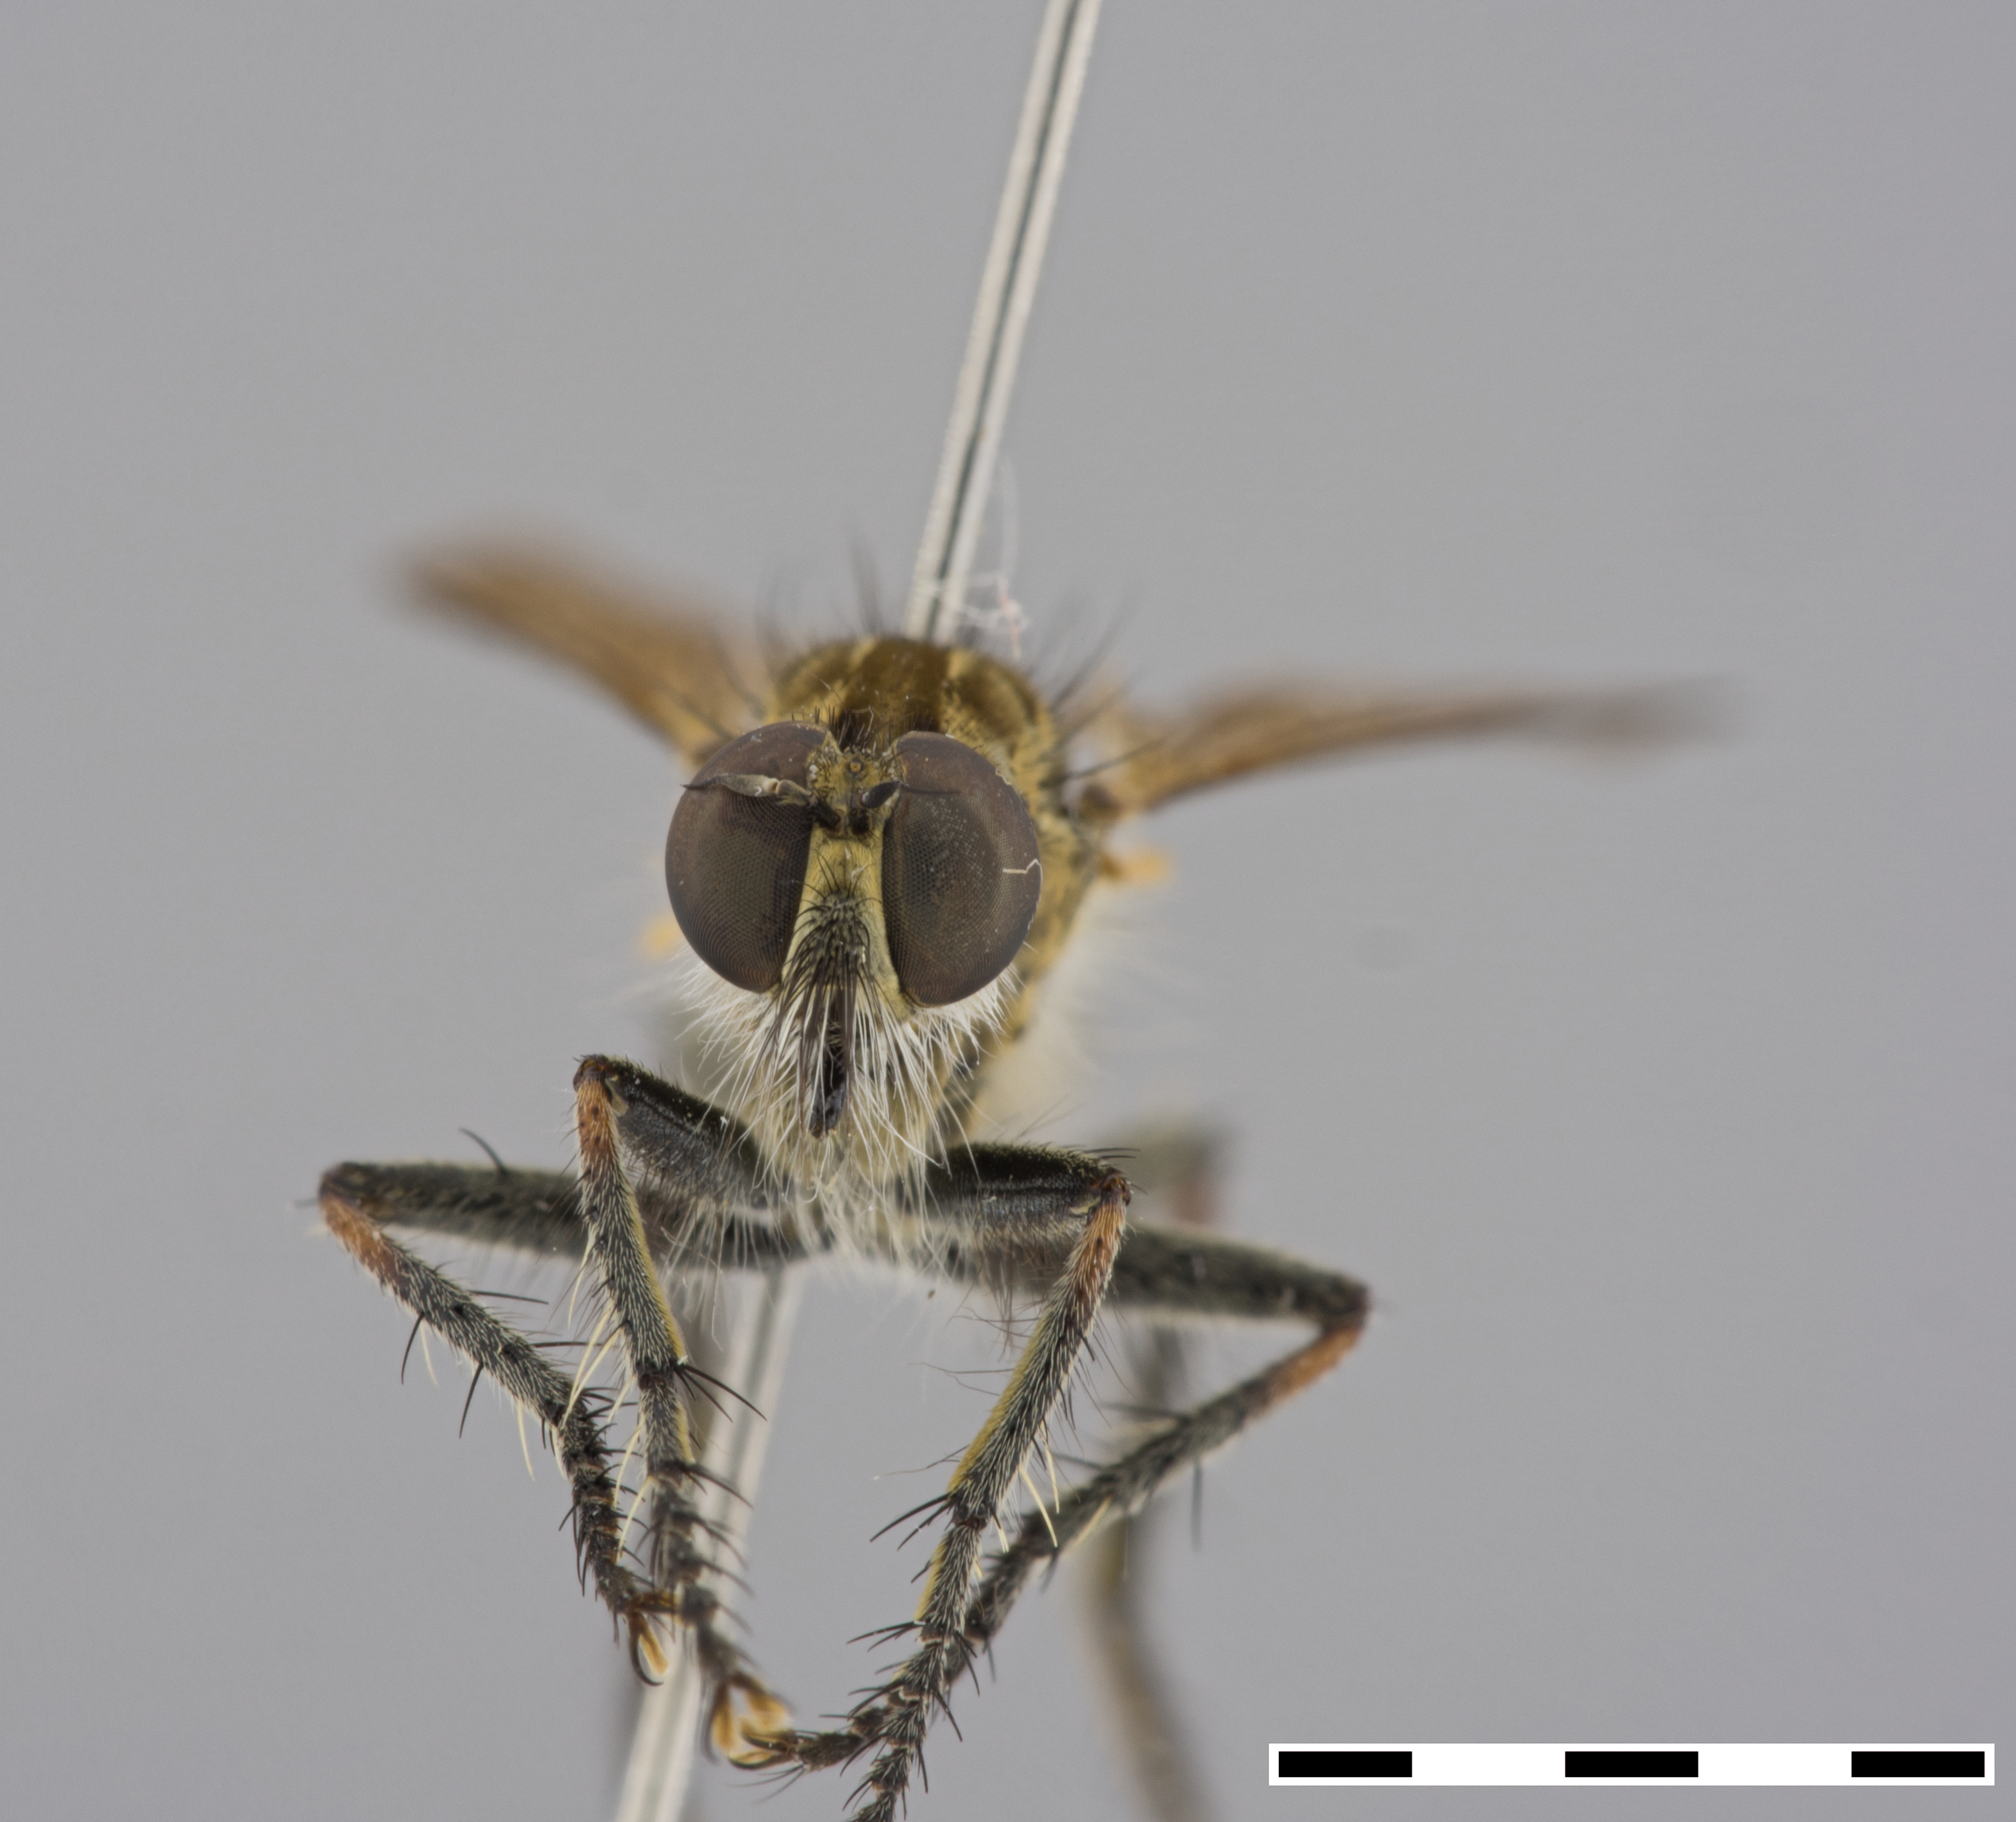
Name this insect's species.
Congomochtherus elferinki
